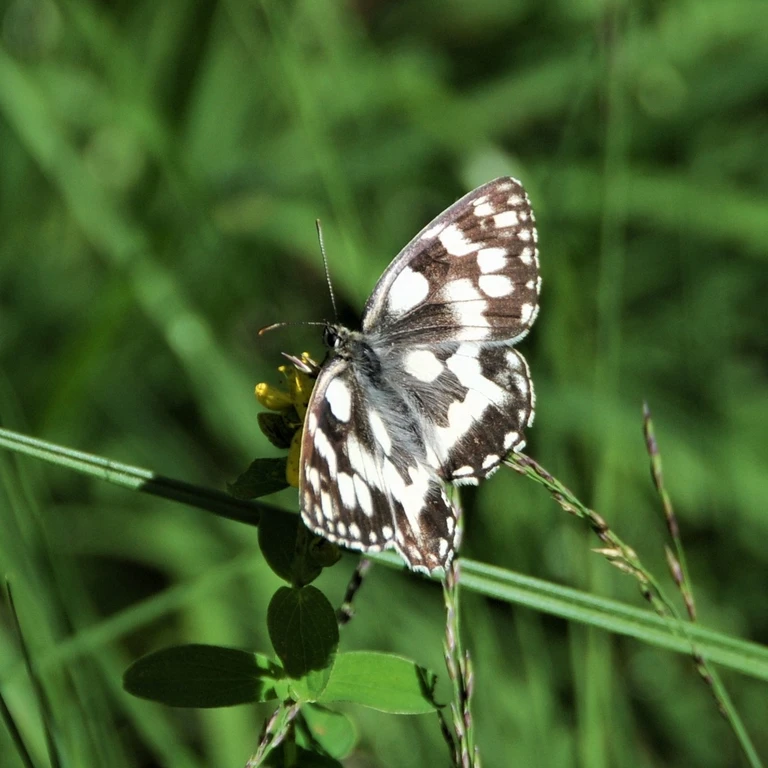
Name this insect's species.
Melanargia galathea
